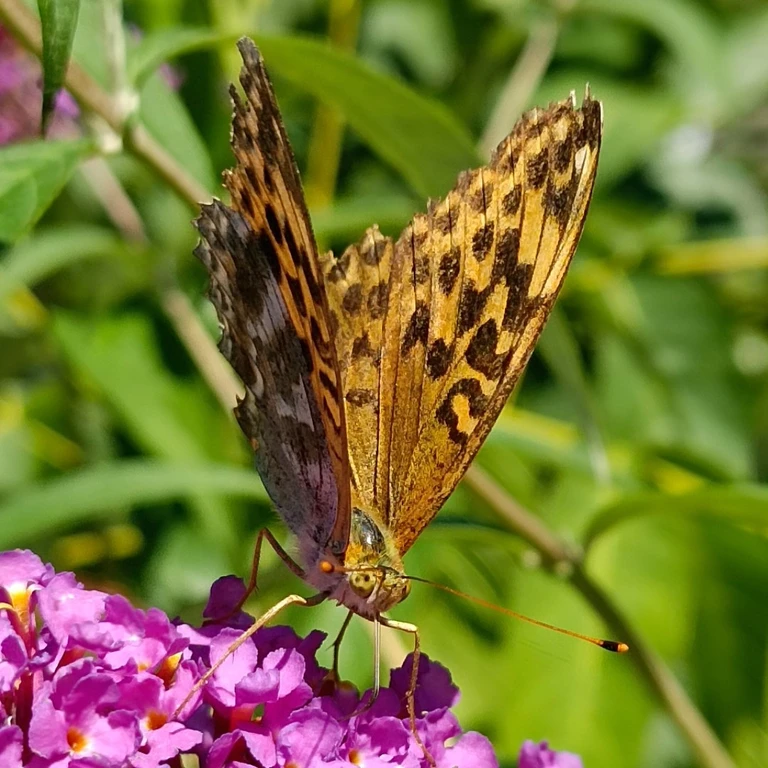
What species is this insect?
Argynnis paphia
